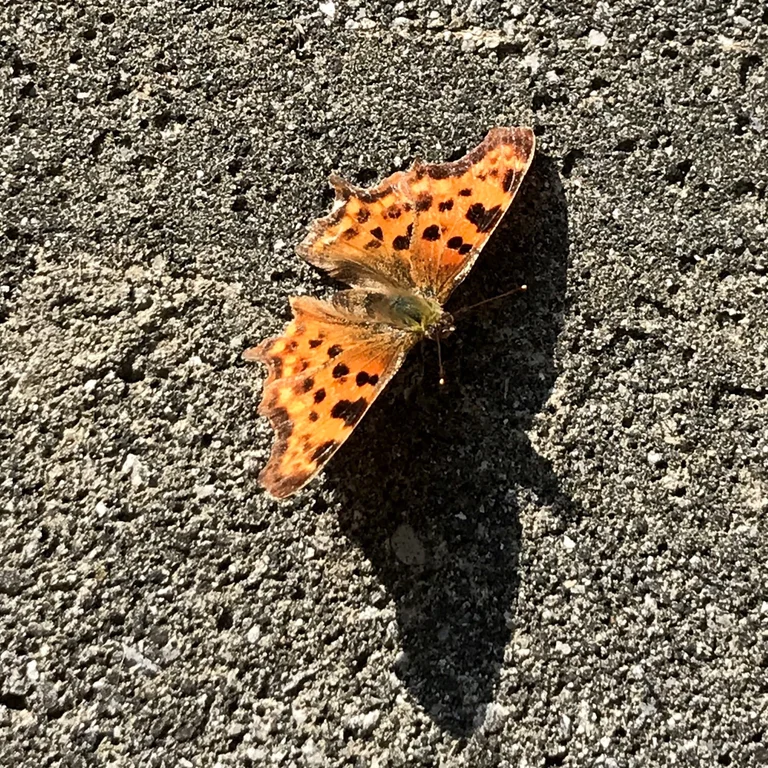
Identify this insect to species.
Polygonia c-album
